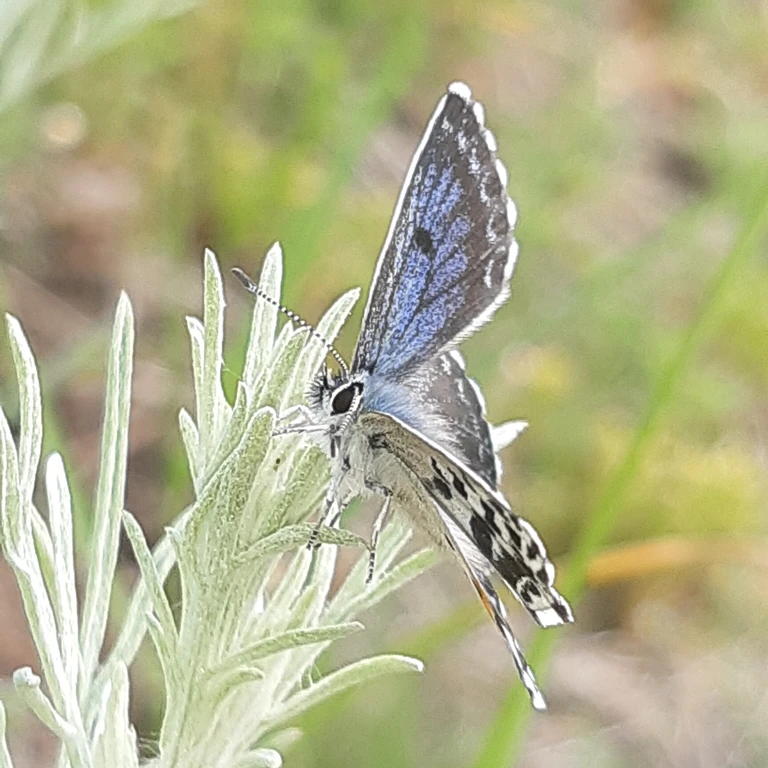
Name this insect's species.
Scolitantides orion
